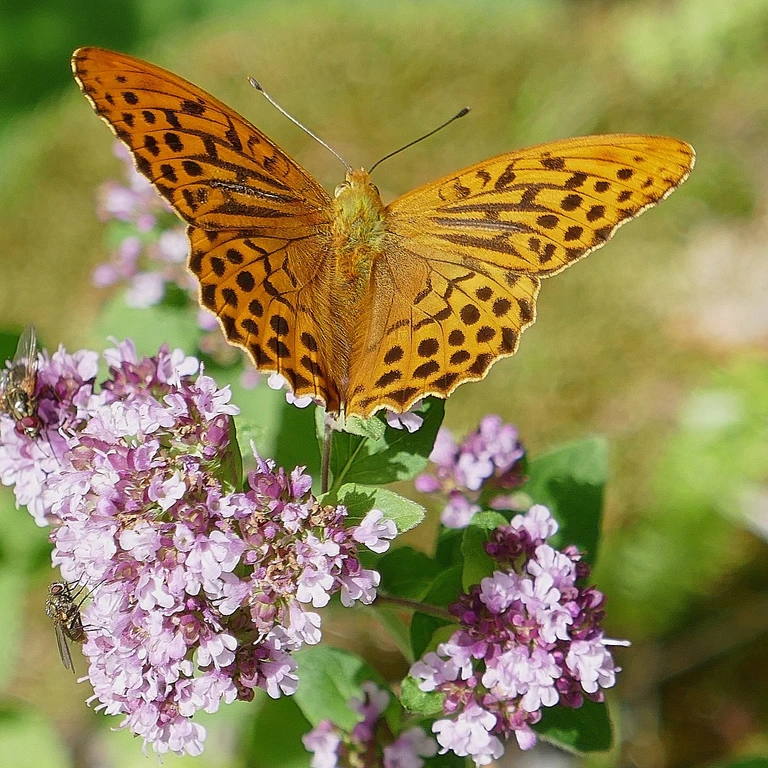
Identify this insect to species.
Argynnis paphia
